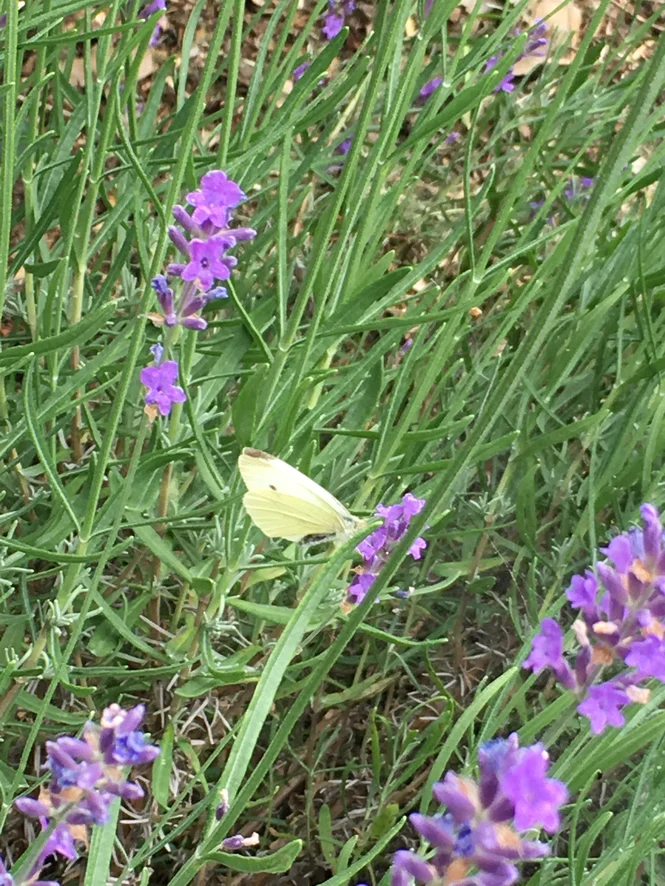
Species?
Pieris rapae
